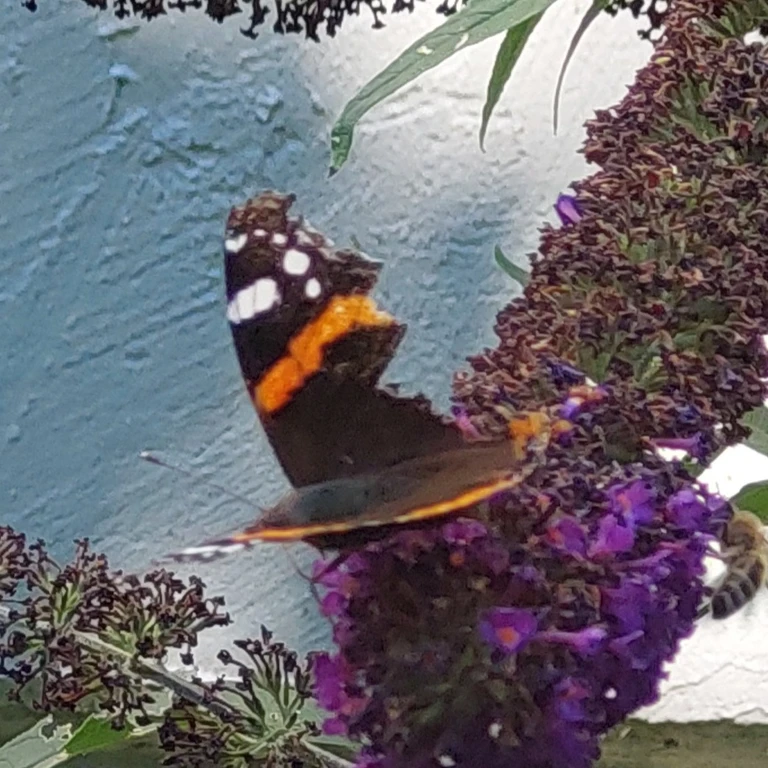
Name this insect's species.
Vanessa atalanta
